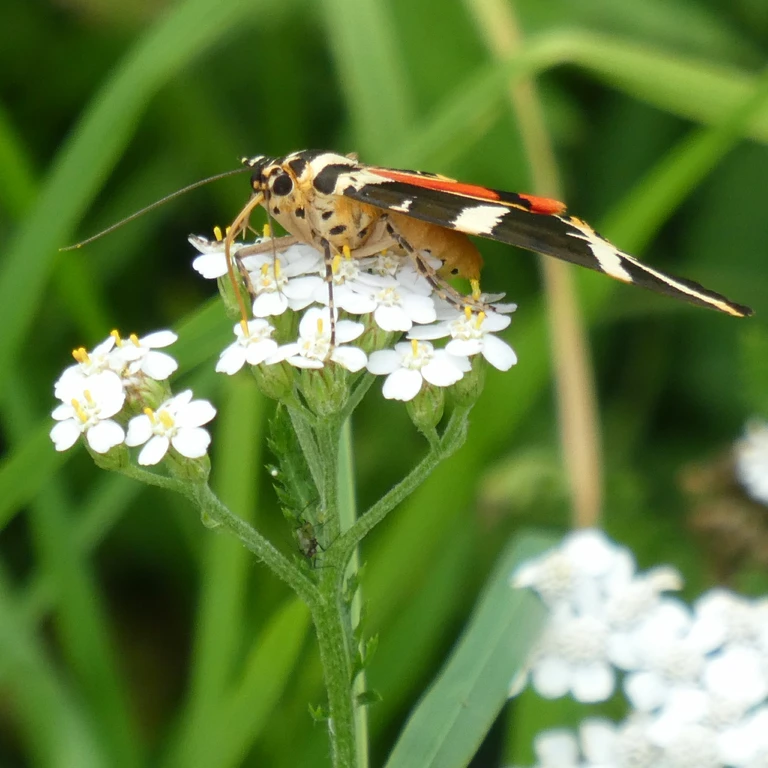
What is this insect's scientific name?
Euplagia quadripunctaria
